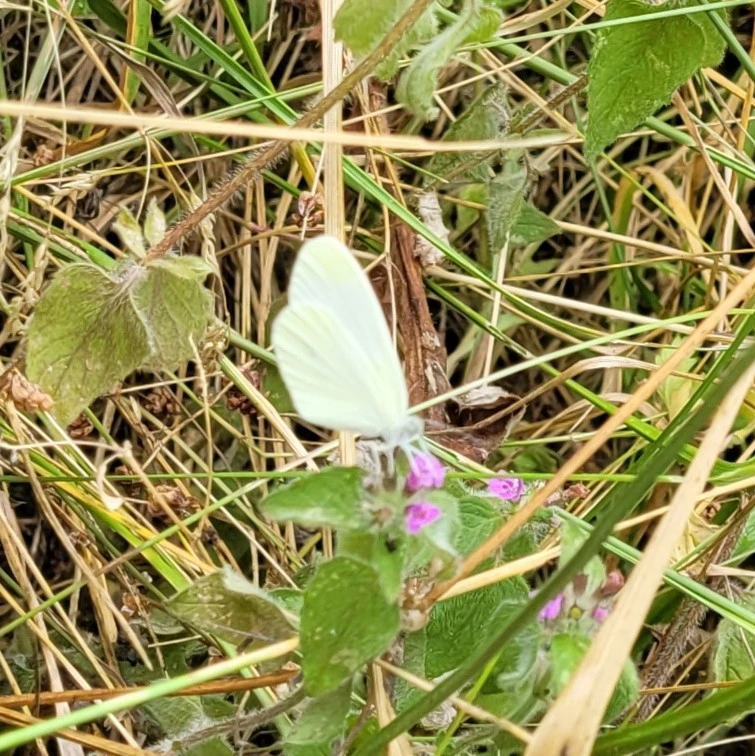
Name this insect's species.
Leptidea sinapis/juvernica
